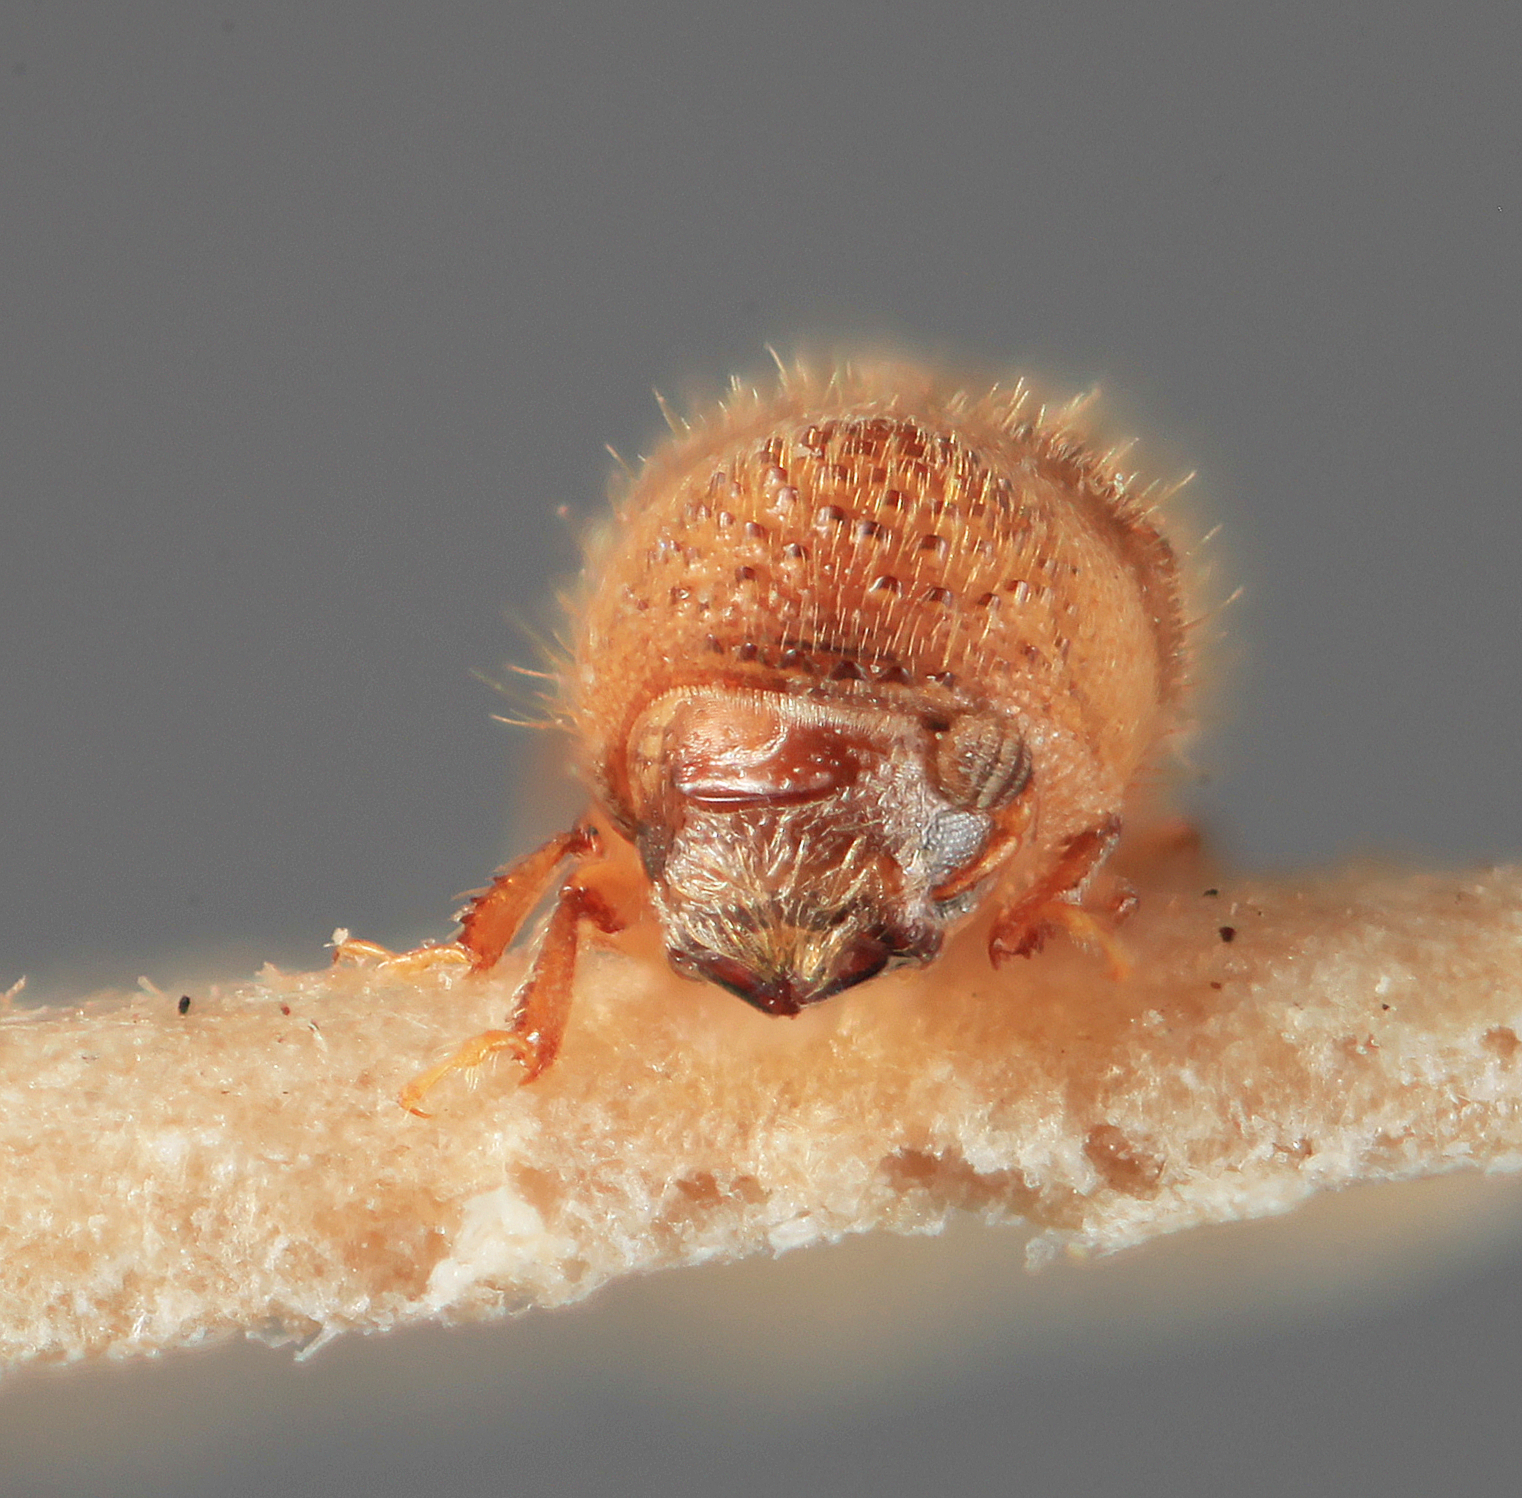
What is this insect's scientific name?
Cryphalus dipterocarpi
